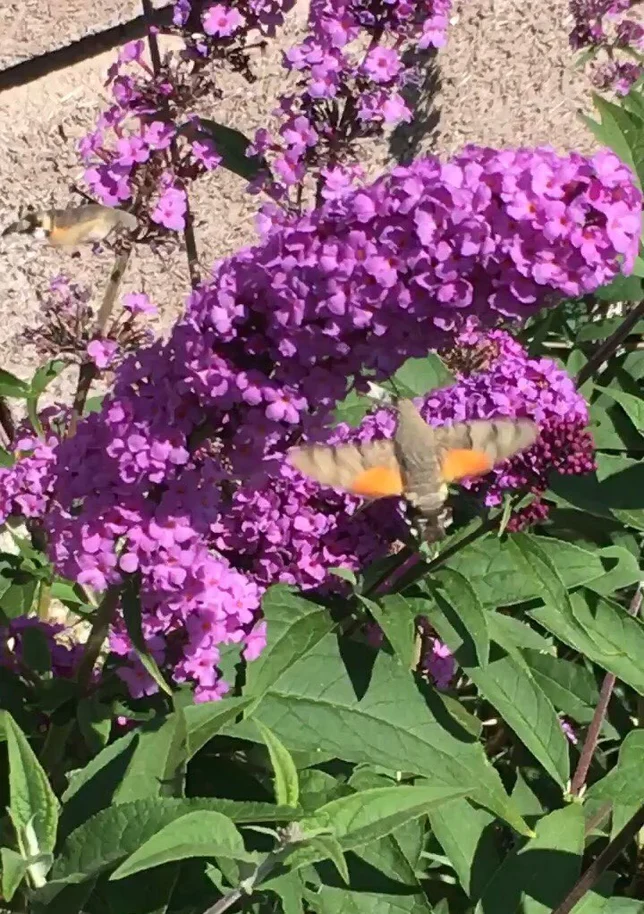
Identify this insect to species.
Macroglossum stellatarum
